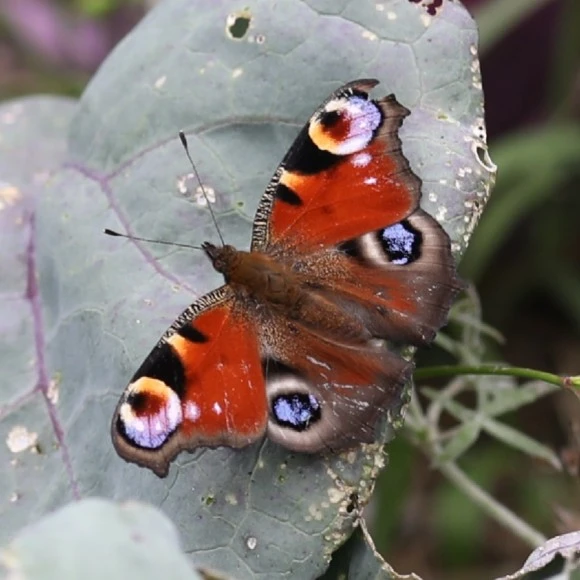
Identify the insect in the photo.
Aglais io
